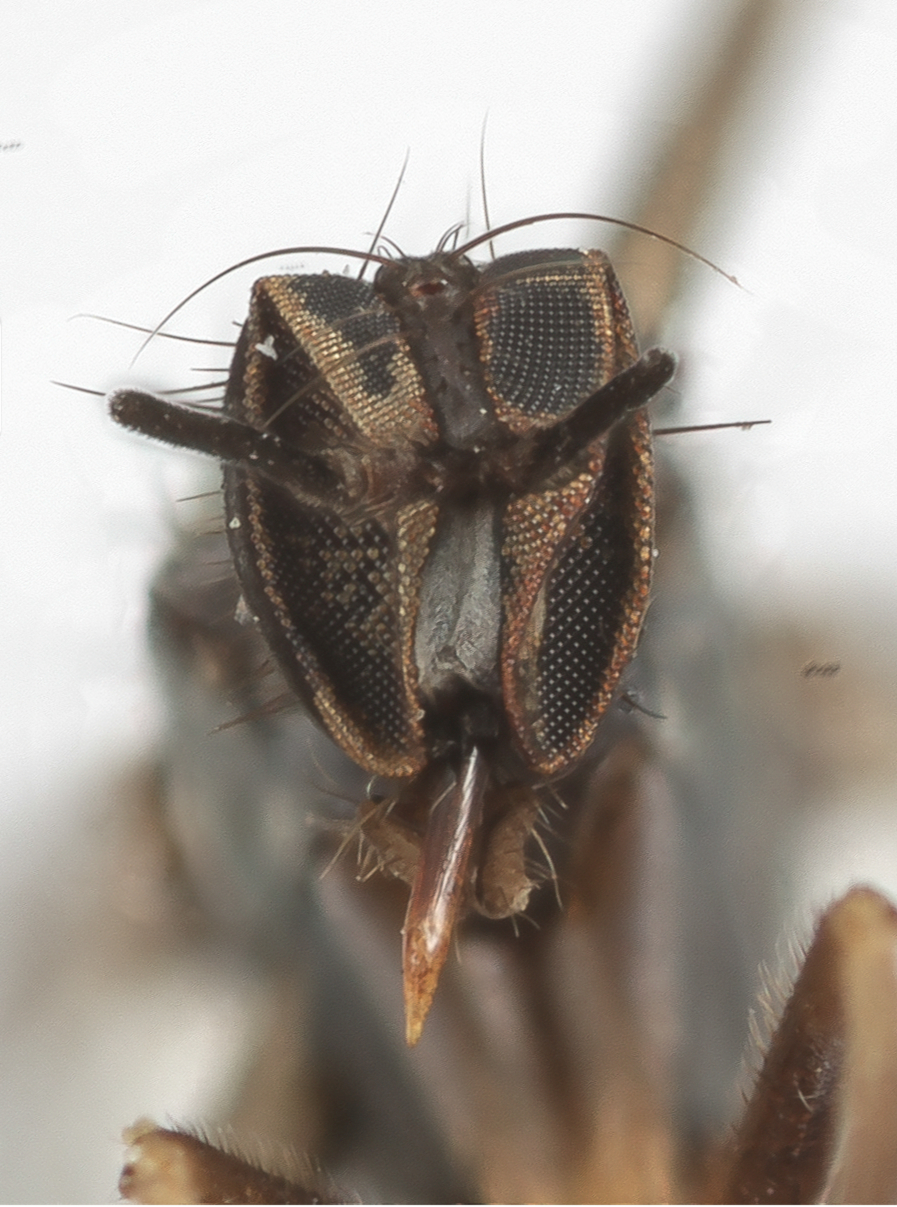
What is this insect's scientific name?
Rhamphomyia scaura
